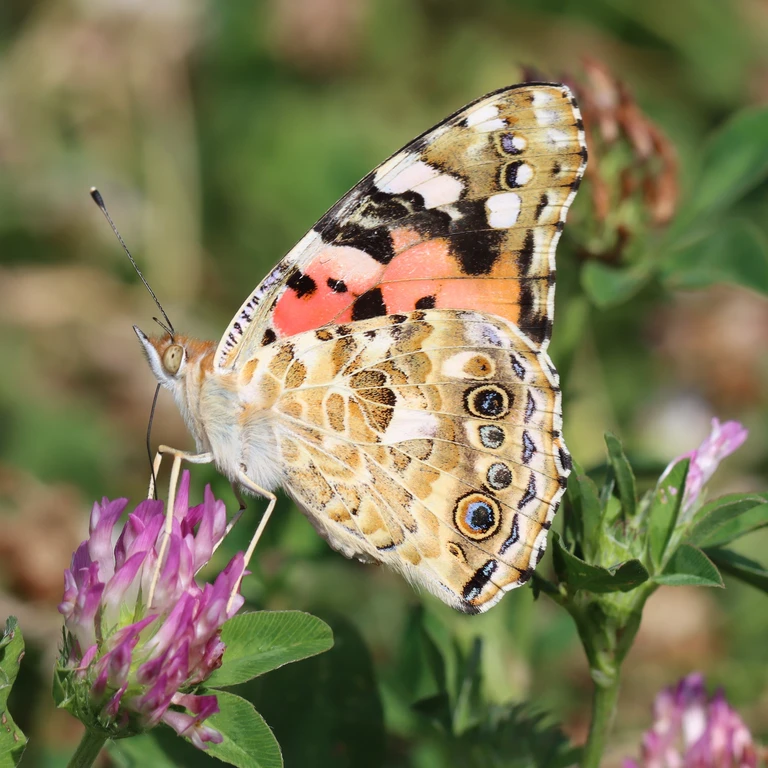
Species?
Vanessa cardui
